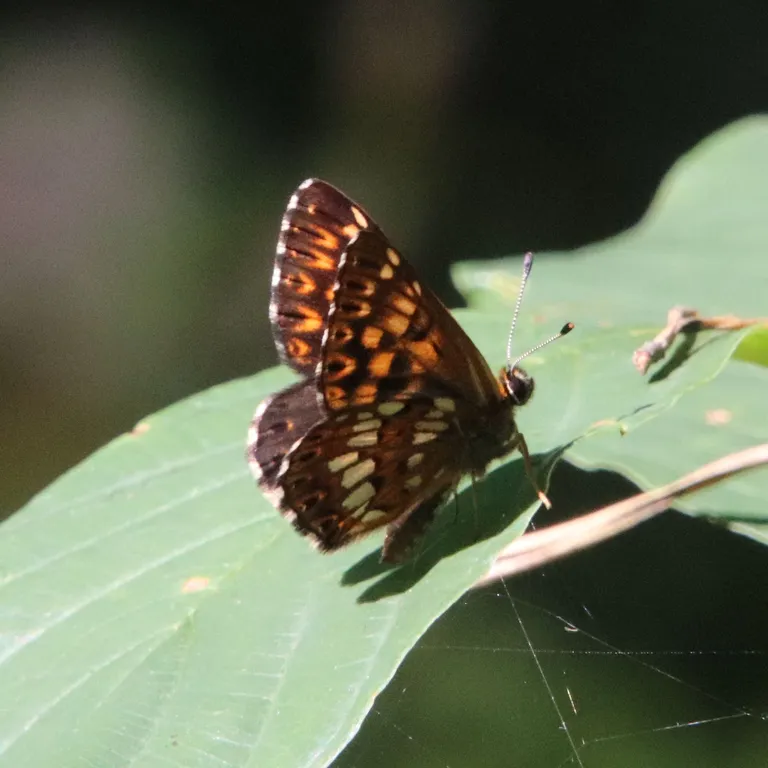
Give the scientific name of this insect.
Hamearis lucina
